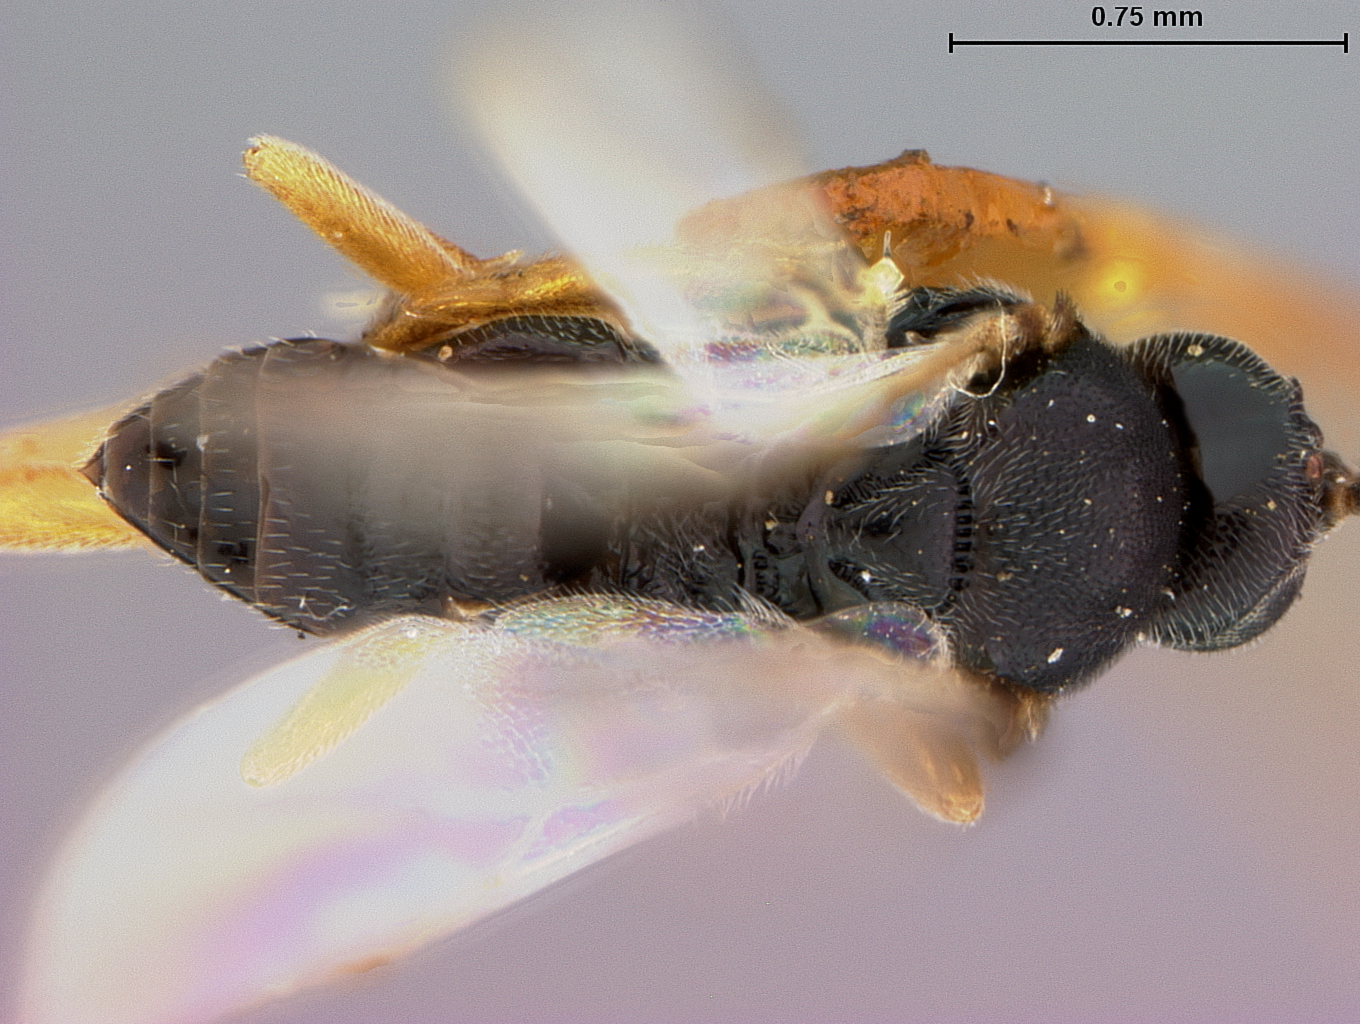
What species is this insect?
Apanteles cervrae
